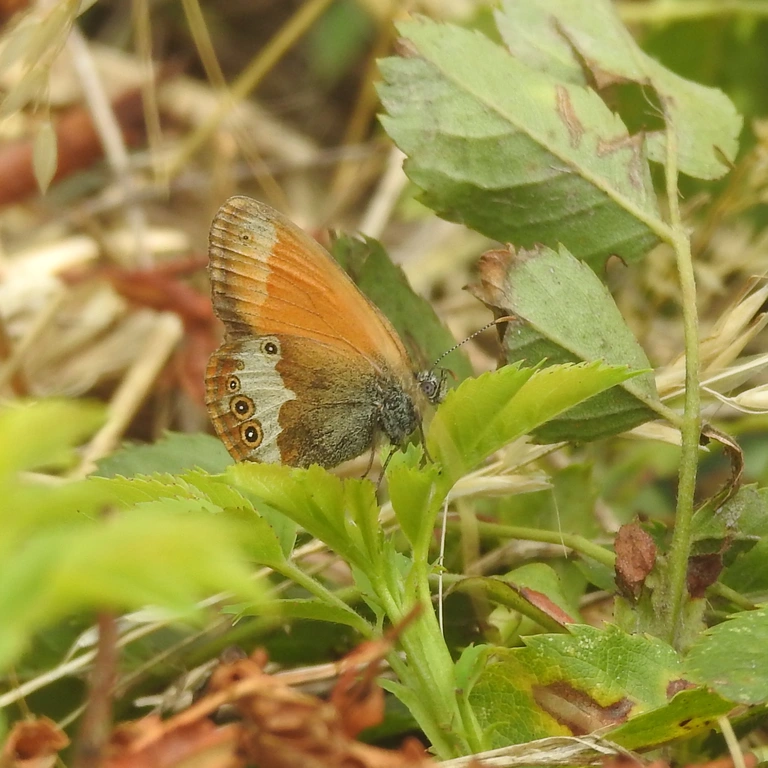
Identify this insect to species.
Coenonympha arcania
